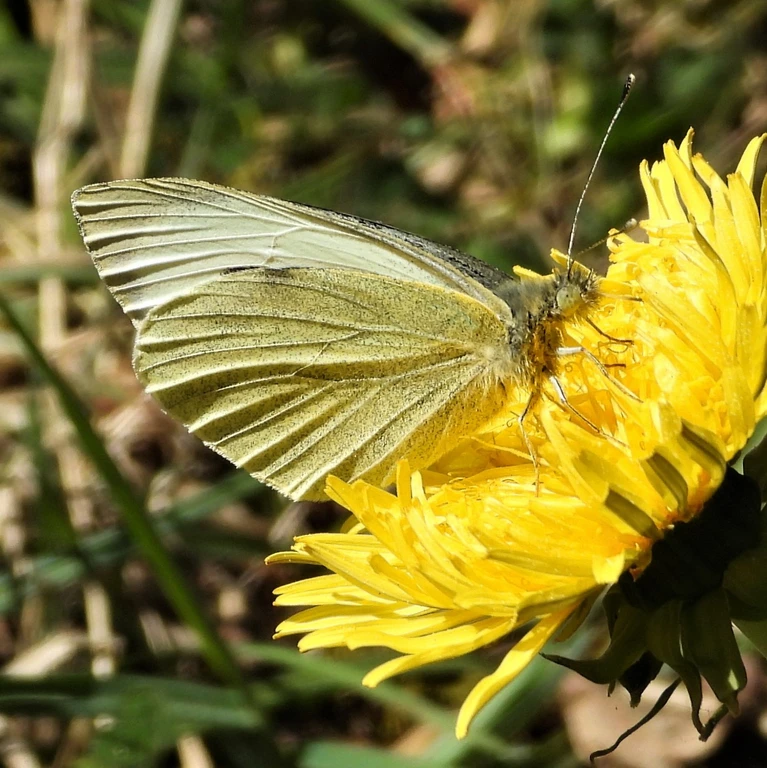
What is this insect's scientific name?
Pieris brassicae
